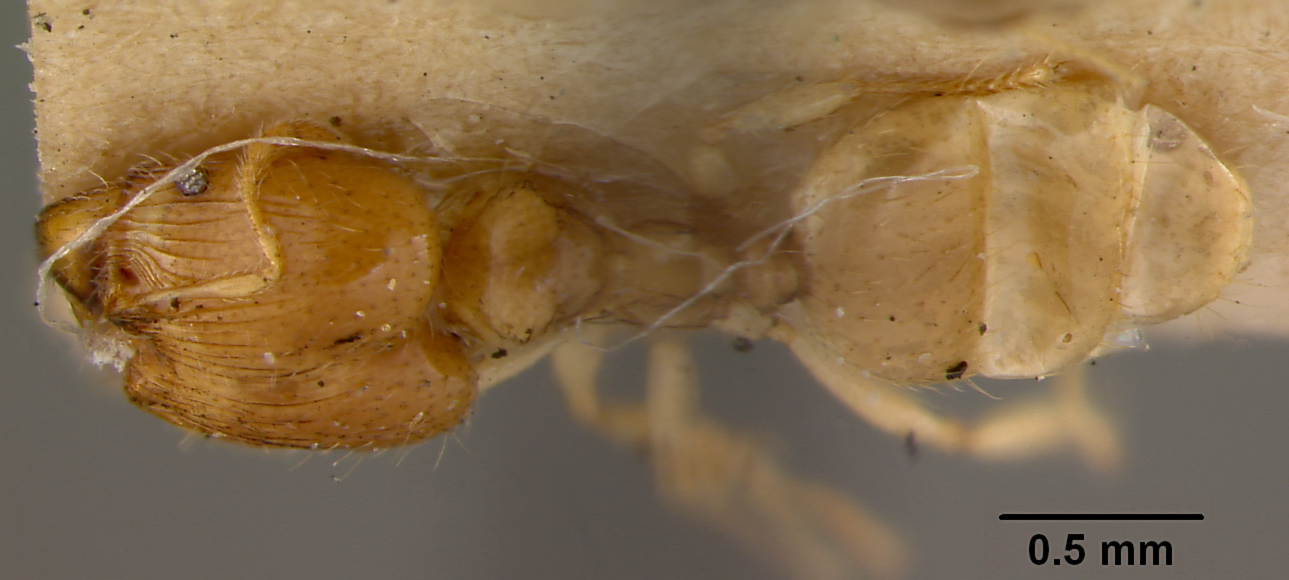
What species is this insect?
Pheidole terresi
